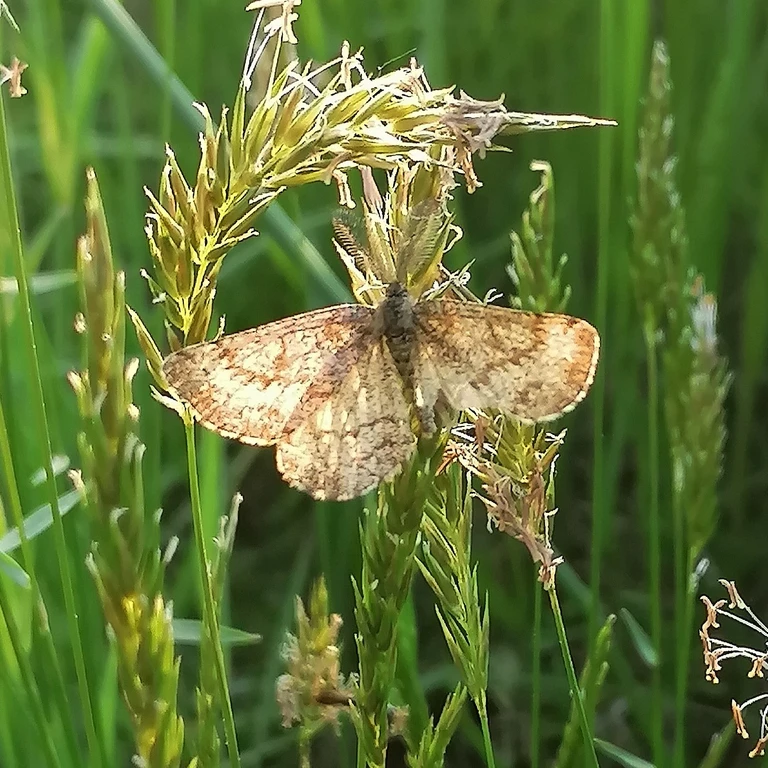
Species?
Ematurga atomaria
